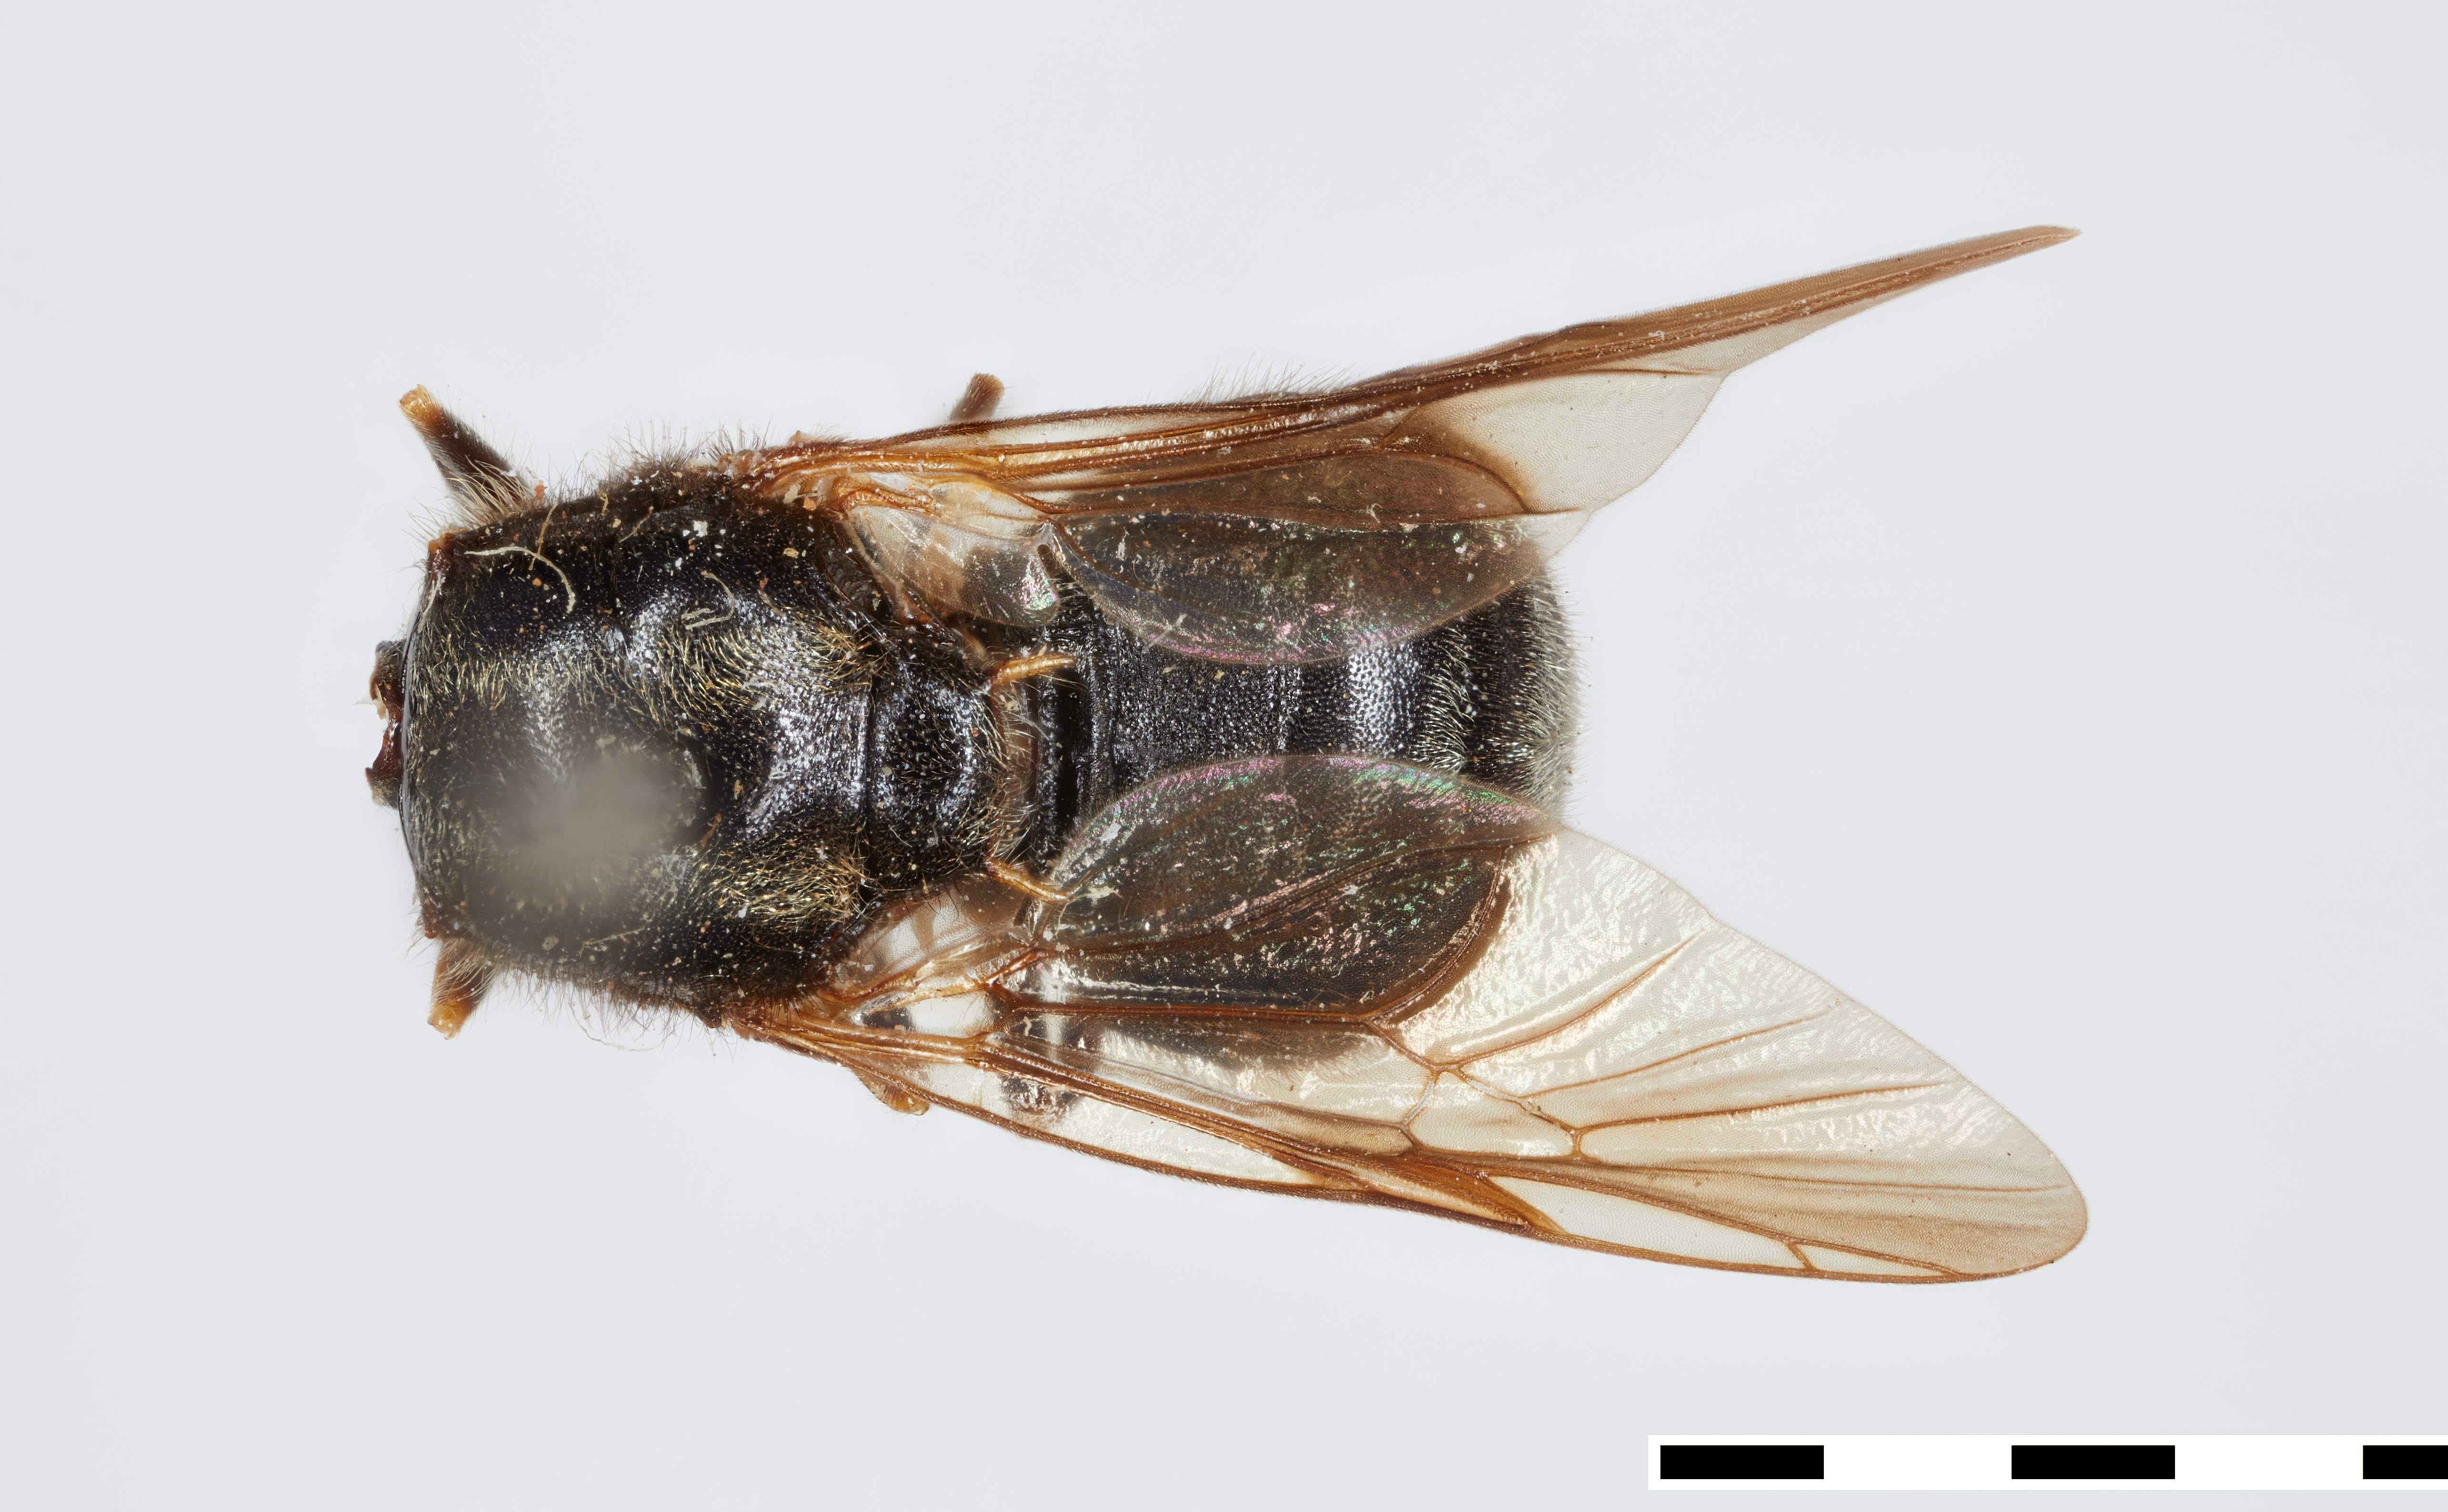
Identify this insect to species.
Adoxomyia texana
